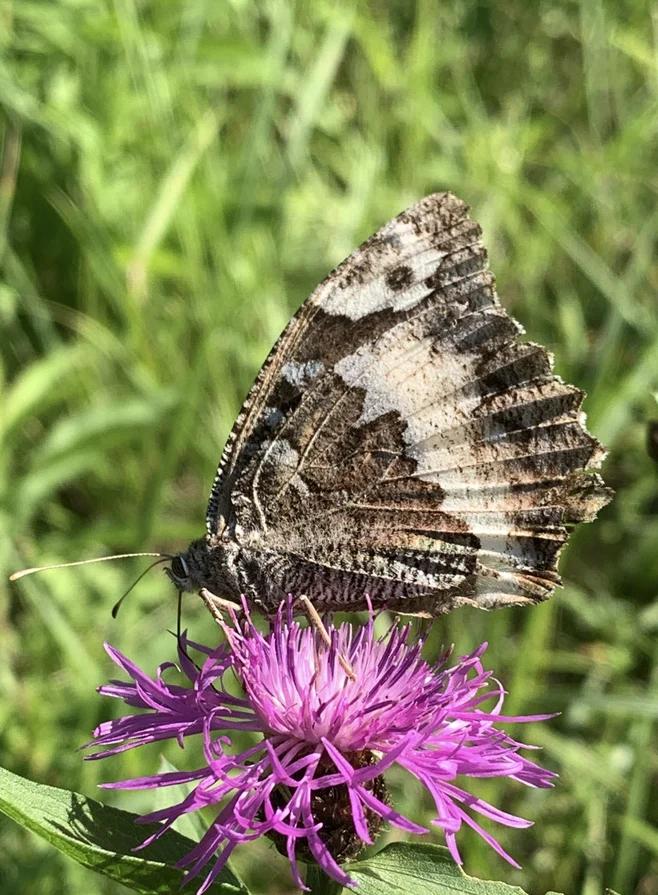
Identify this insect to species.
Brintesia circe
